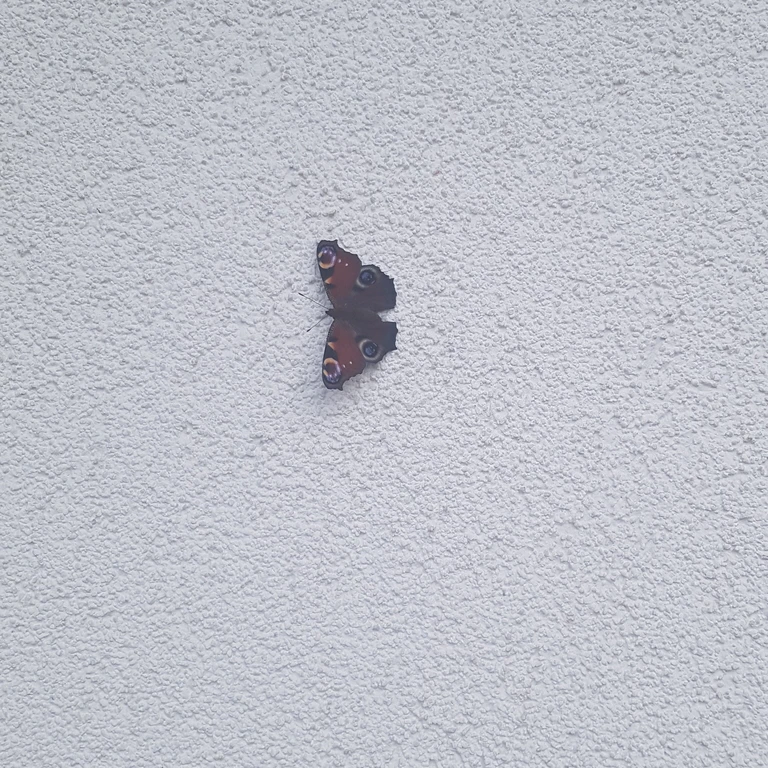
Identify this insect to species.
Aglais io
